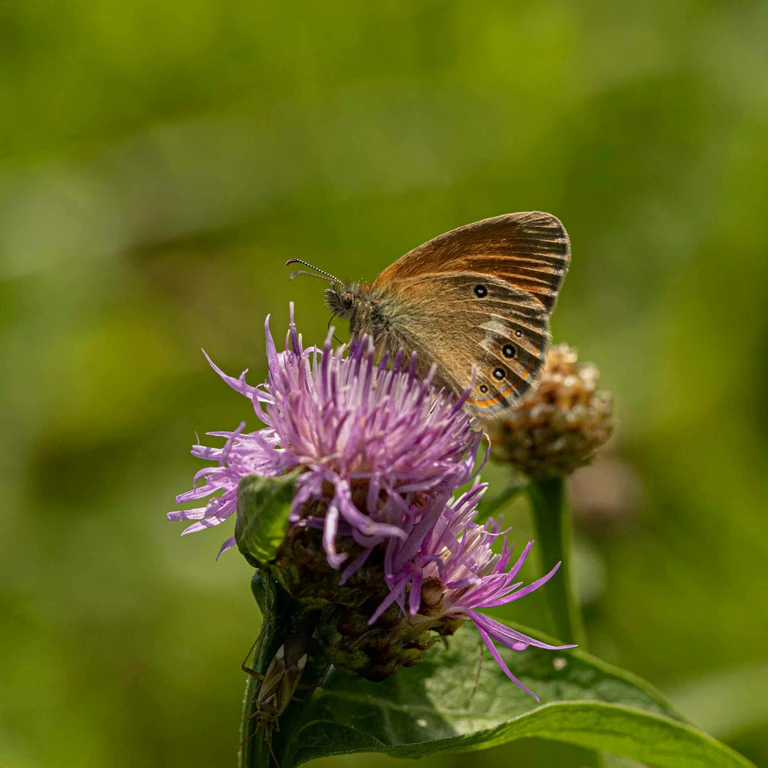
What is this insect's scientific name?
Coenonympha glycerion (also Coenonympha iphis)
